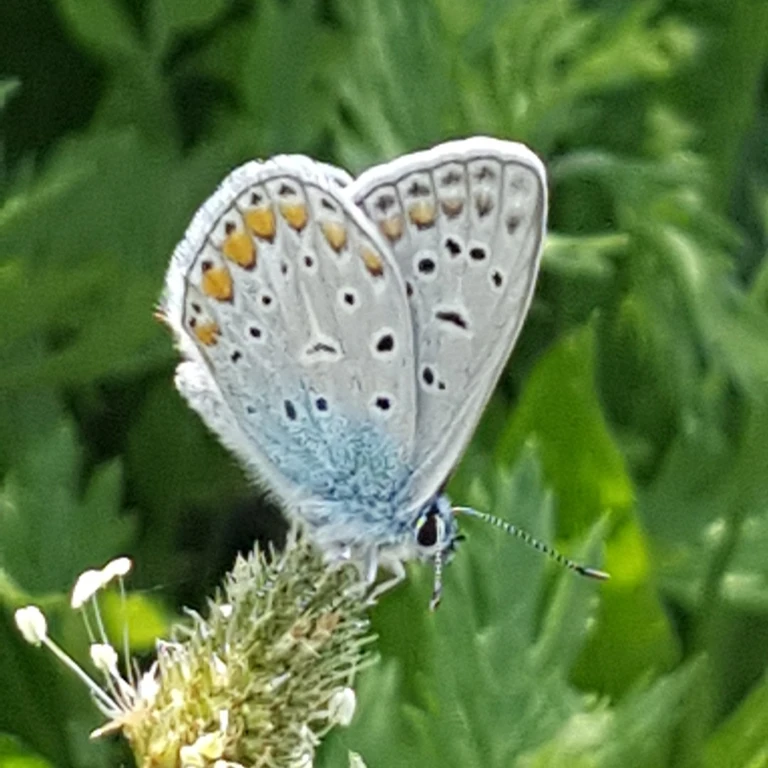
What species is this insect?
Polyommatus icarus
